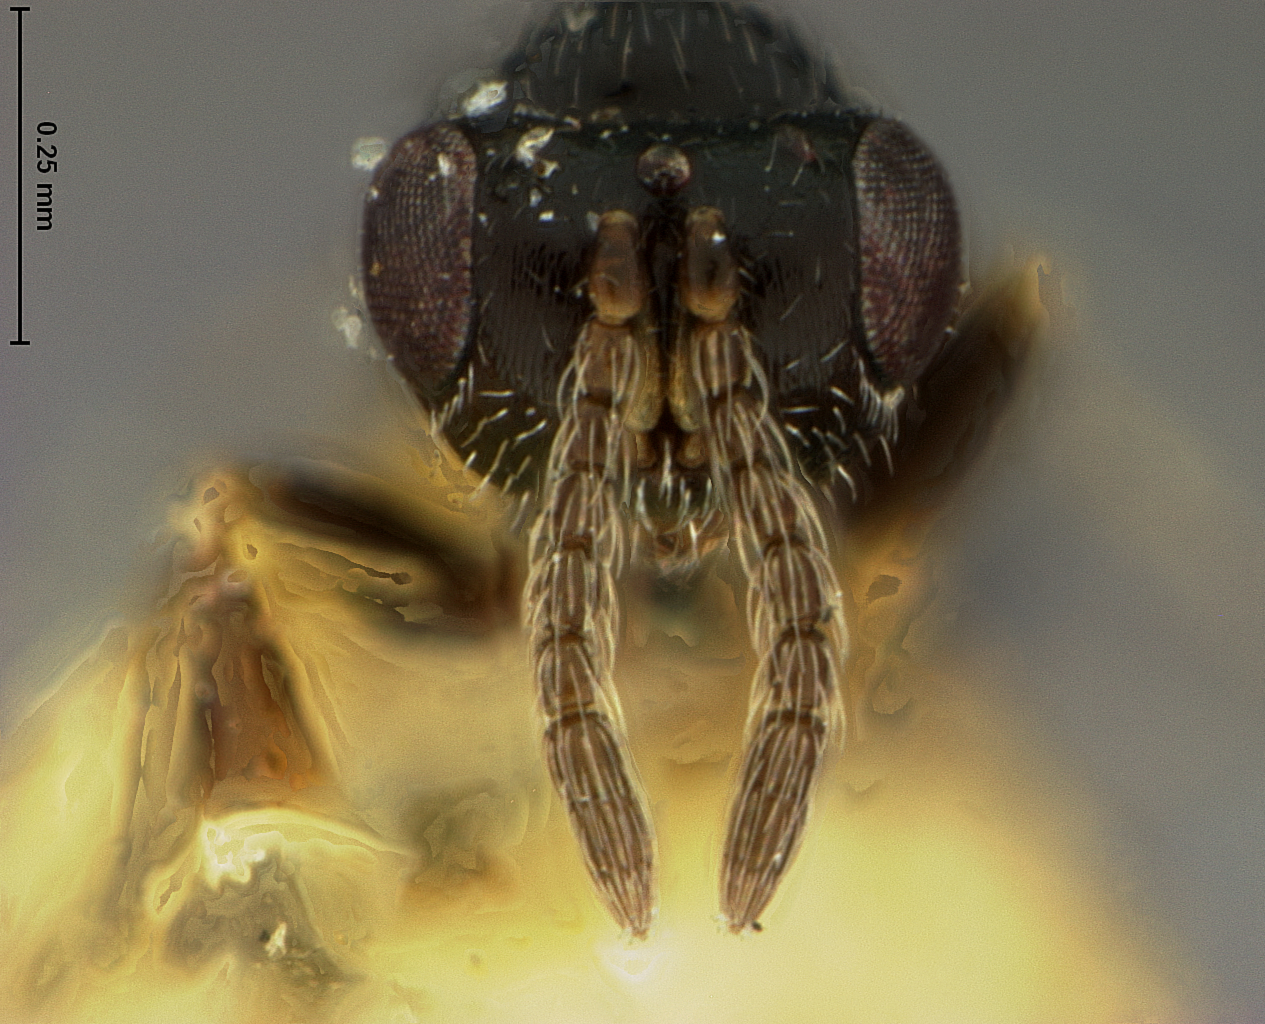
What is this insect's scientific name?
Eurytoma phloeotribi
